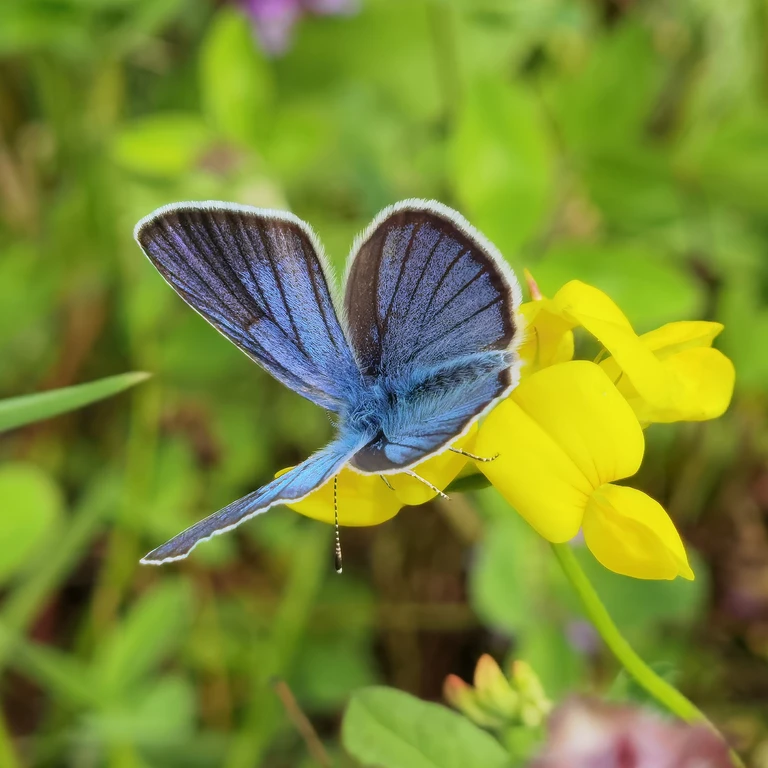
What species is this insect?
Cyaniris semiargus
